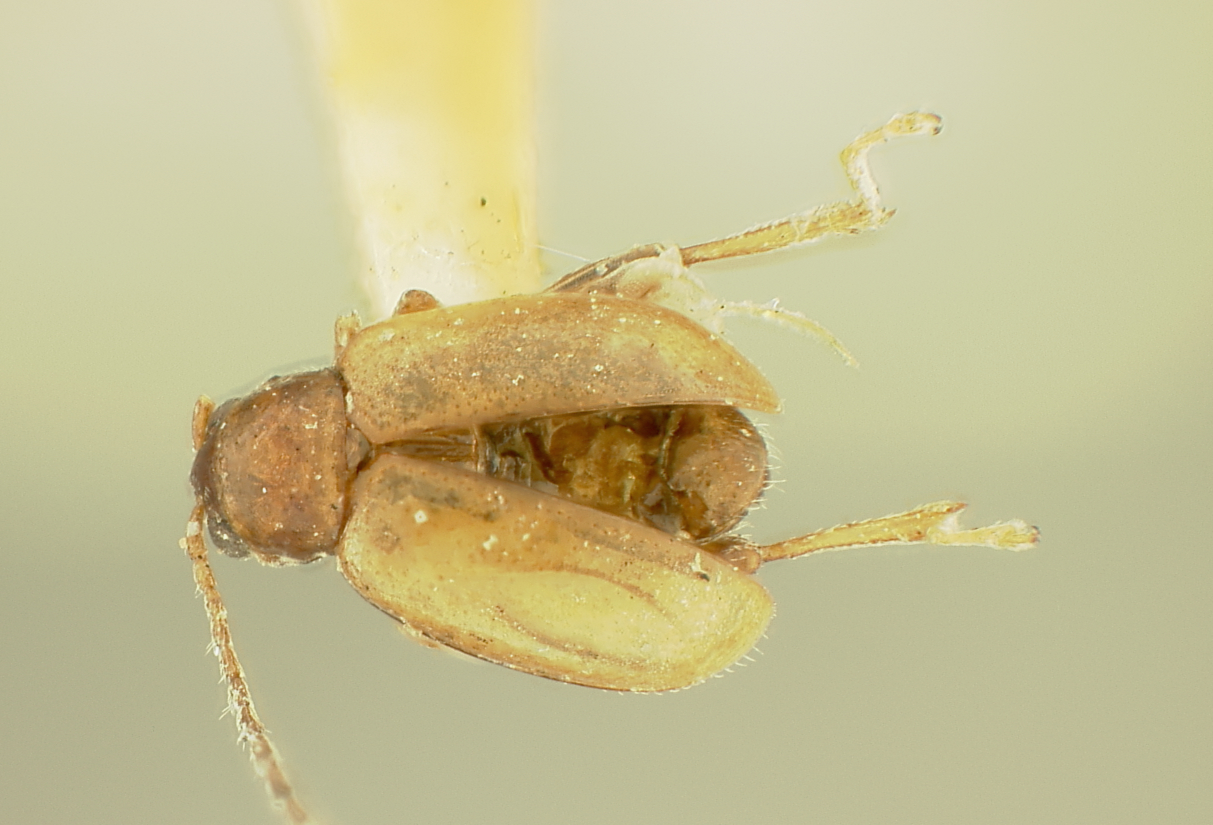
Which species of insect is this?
Longitarsus hoffmani
